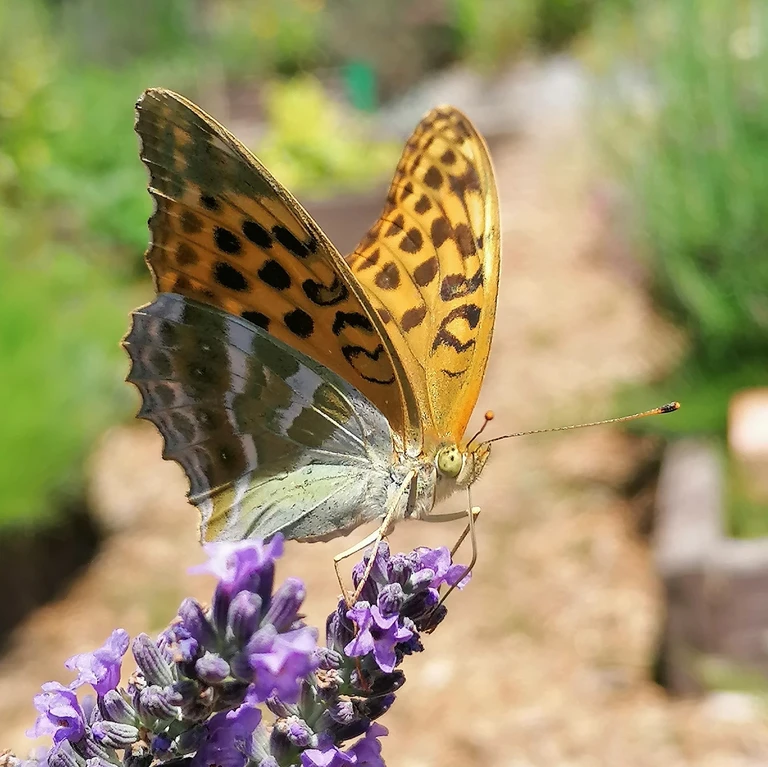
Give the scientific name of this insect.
Argynnis paphia
